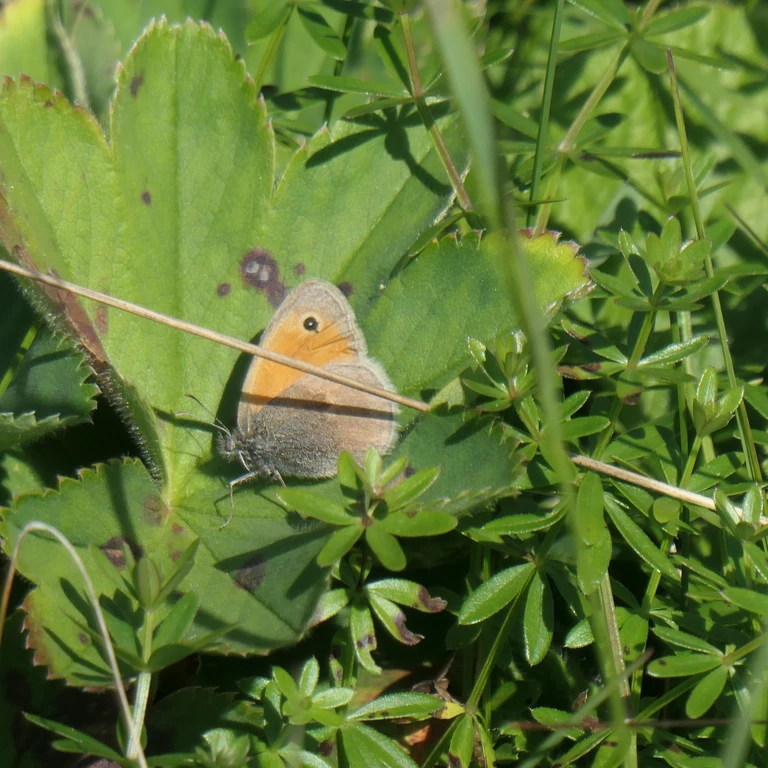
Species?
Coenonympha pamphilus
